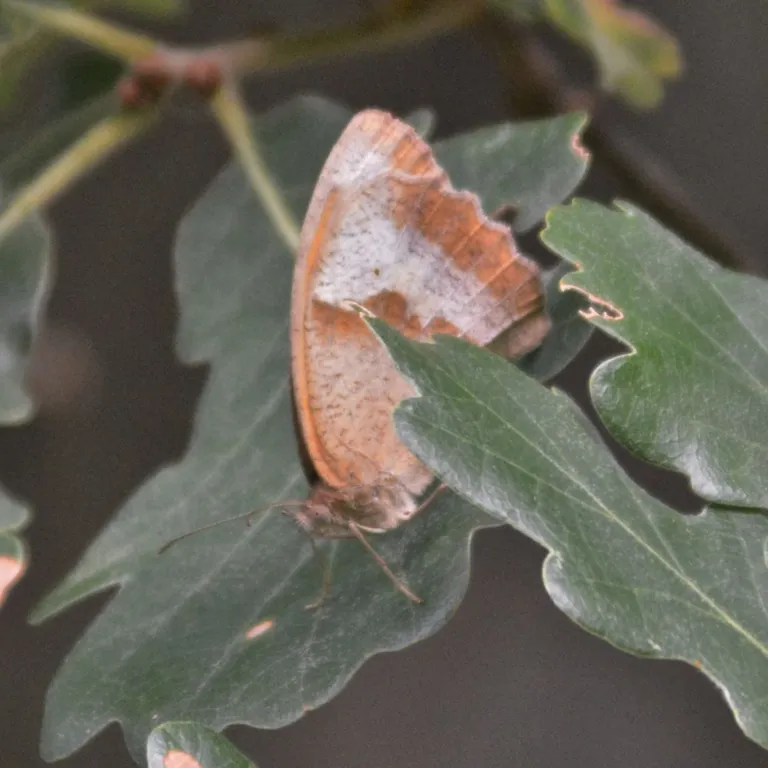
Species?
Maniola jurtina
